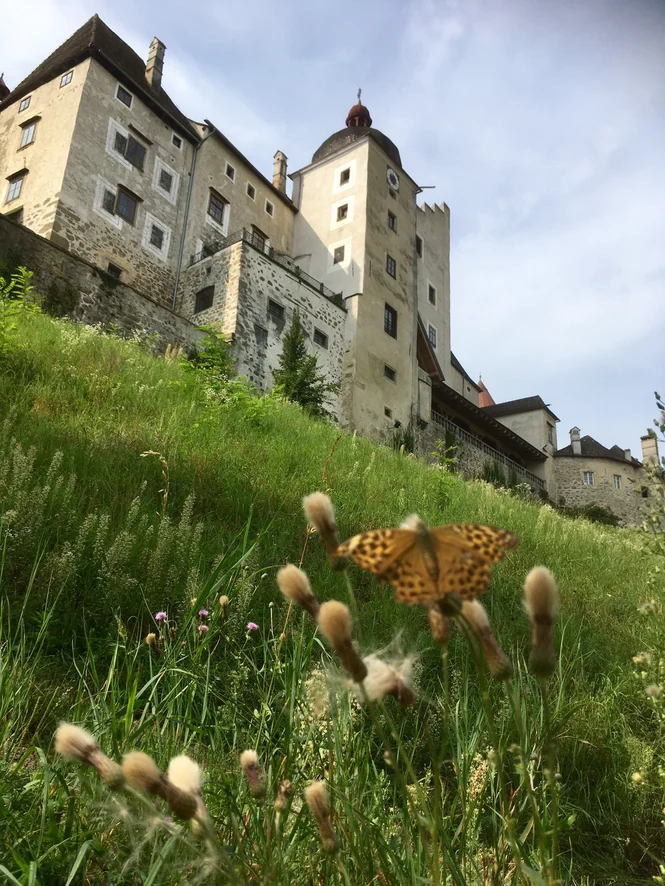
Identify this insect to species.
Argynnis paphia
